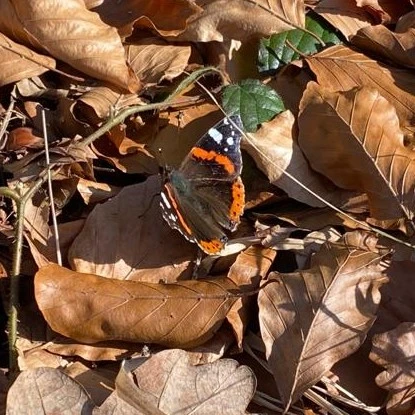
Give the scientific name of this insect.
Vanessa atalanta
